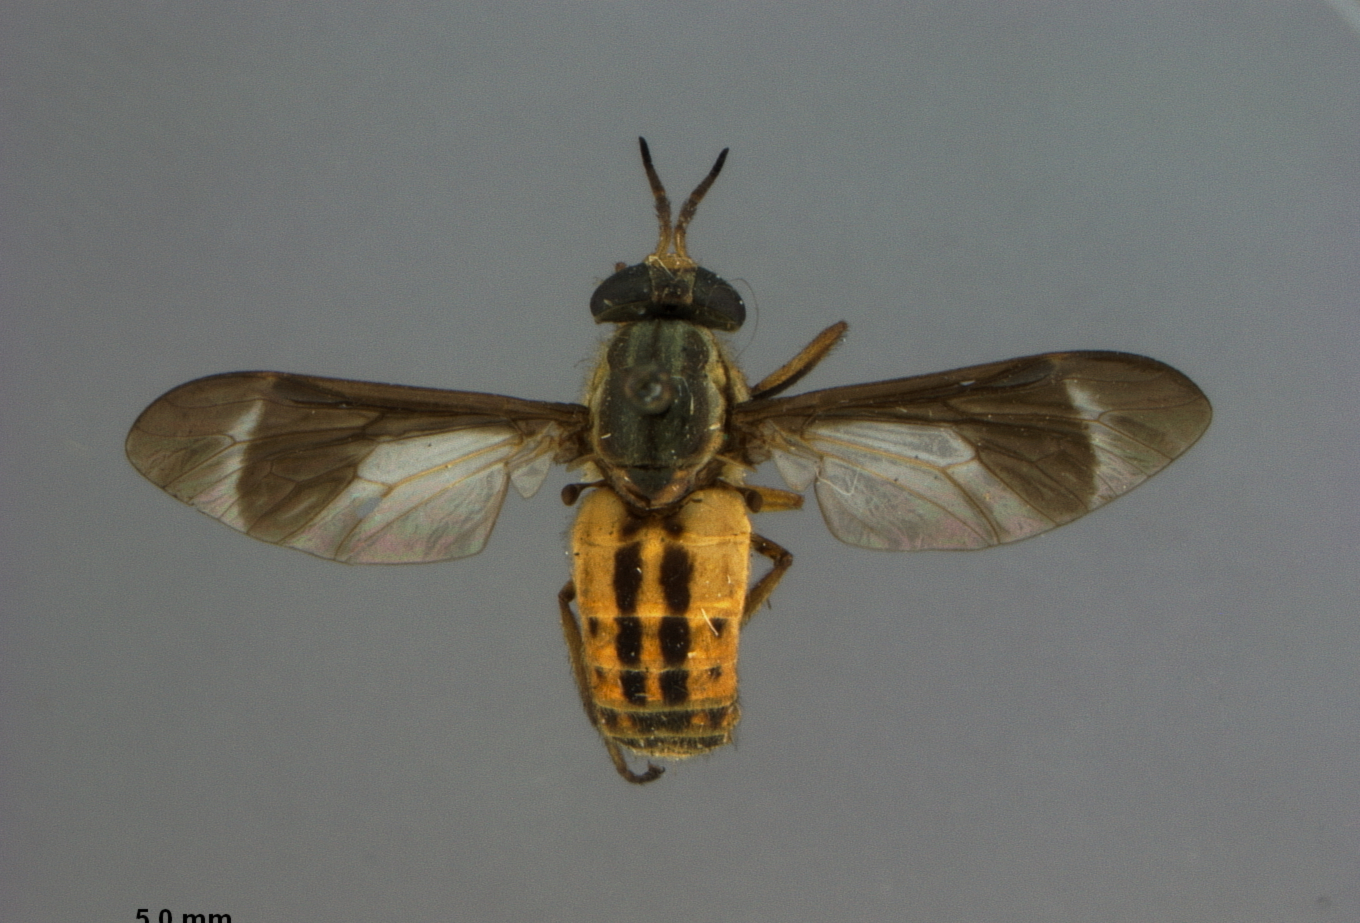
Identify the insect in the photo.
Chrysops hinei
